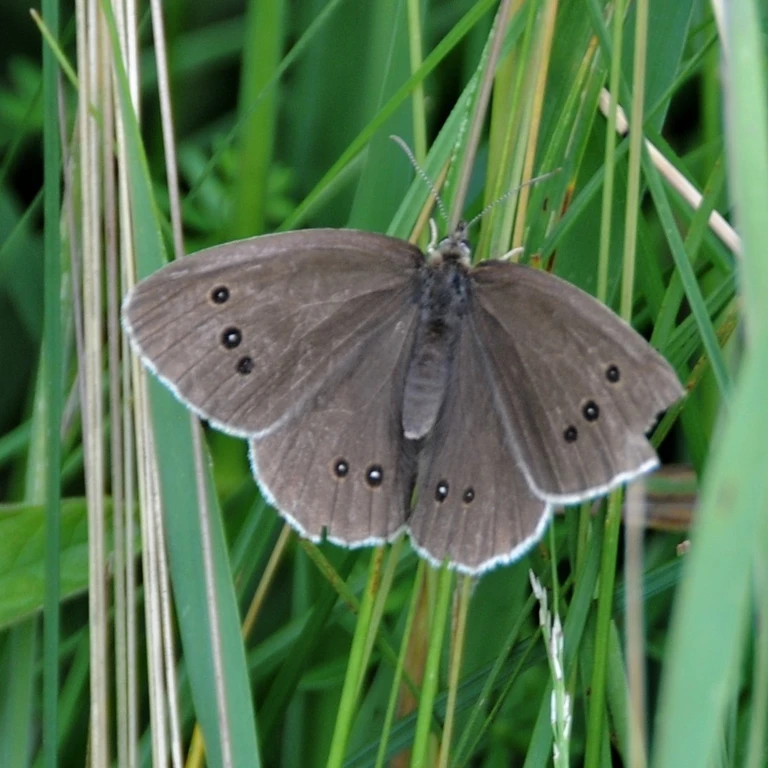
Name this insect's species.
Aphantopus hyperantus
